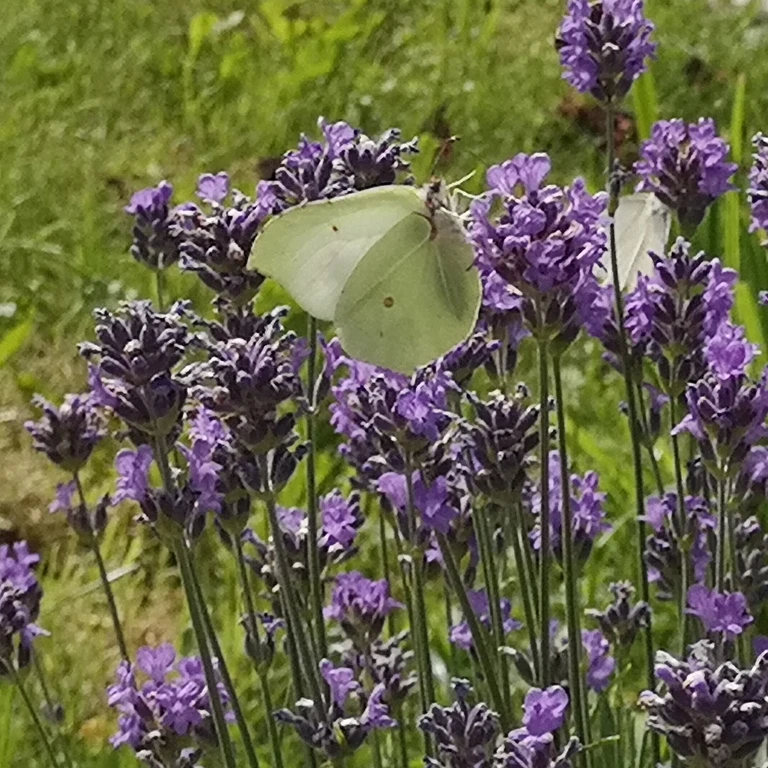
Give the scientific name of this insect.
Gonepteryx rhamni
